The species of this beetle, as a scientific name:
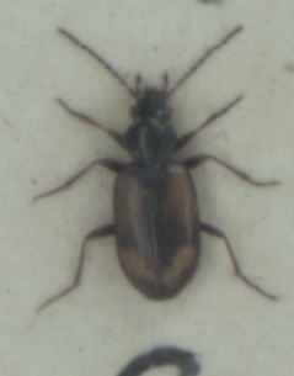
Bembidion femoratum
